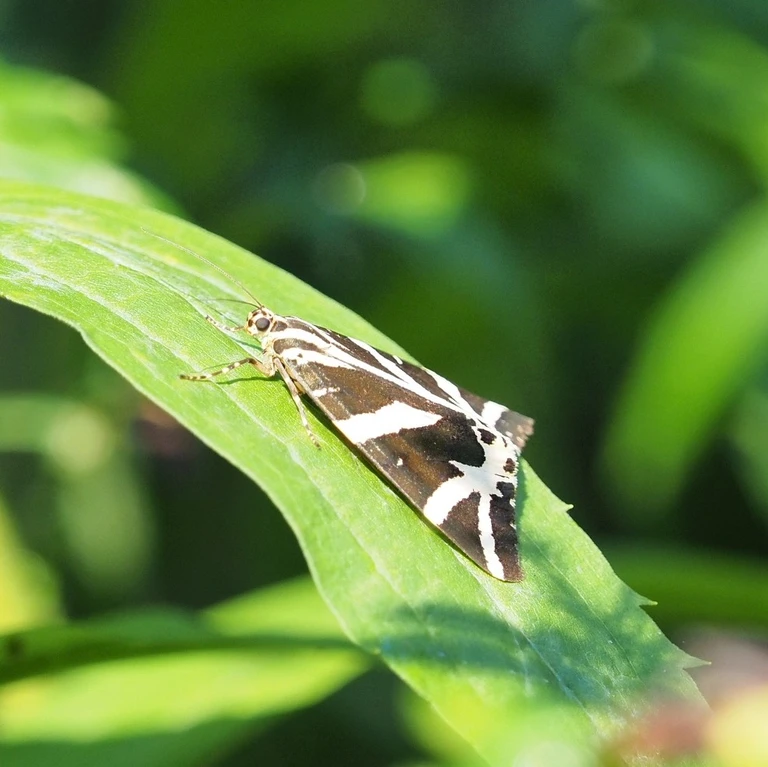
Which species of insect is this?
Euplagia quadripunctaria
